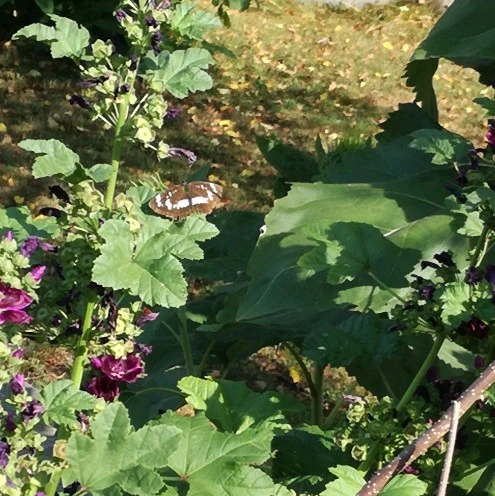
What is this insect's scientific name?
Neptis rivularis
